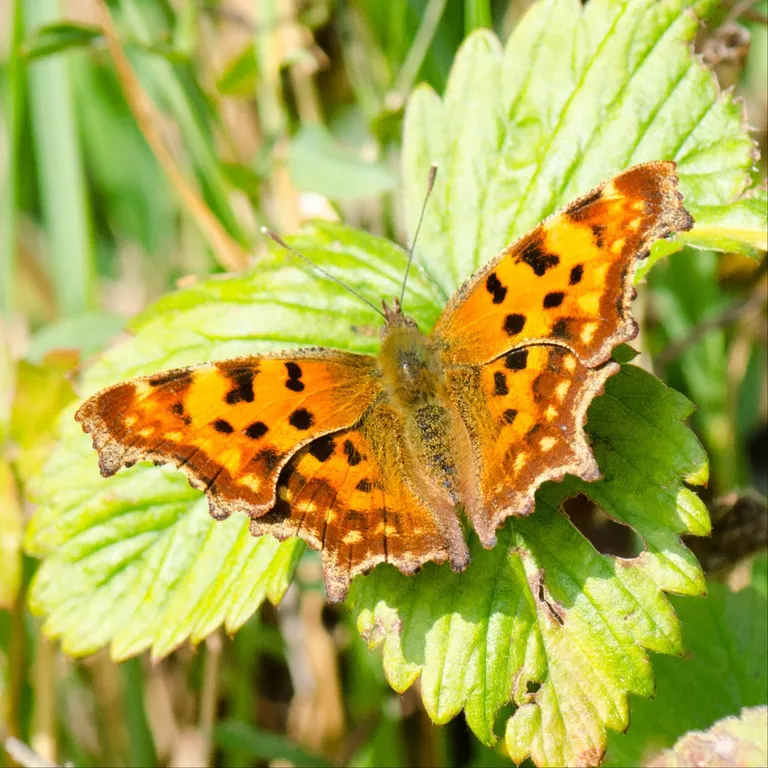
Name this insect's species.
Polygonia c-album
